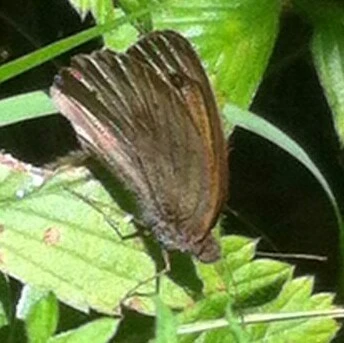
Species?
Maniola jurtina
